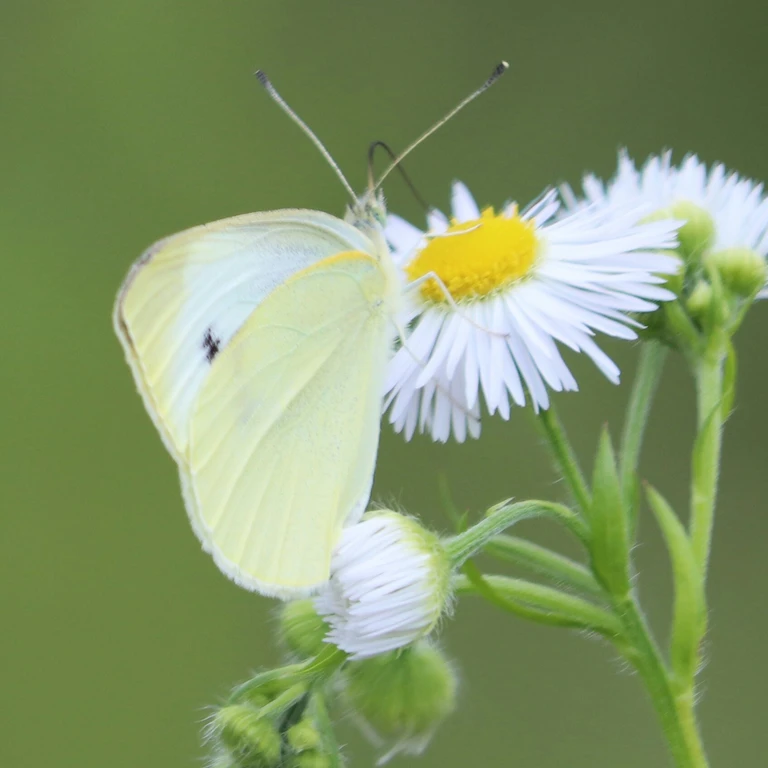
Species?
Pieris rapae
